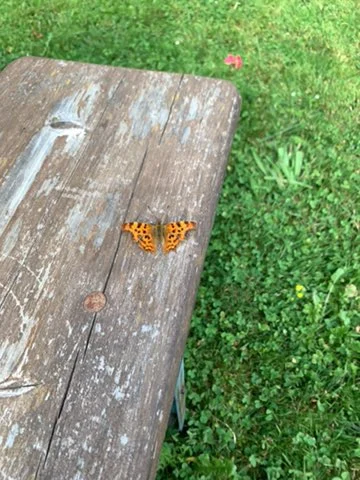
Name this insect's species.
Polygonia c-album
